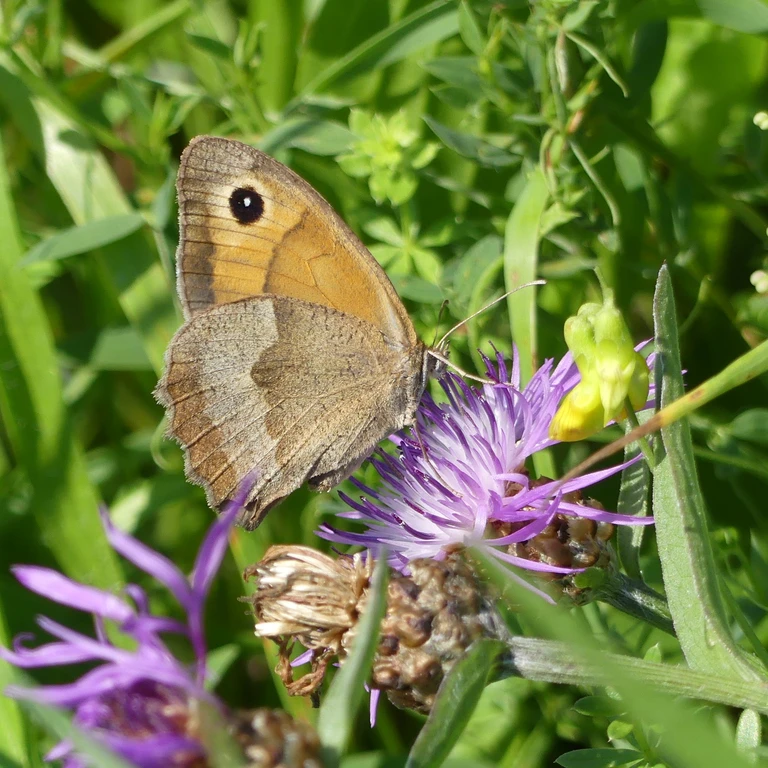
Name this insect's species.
Maniola jurtina
